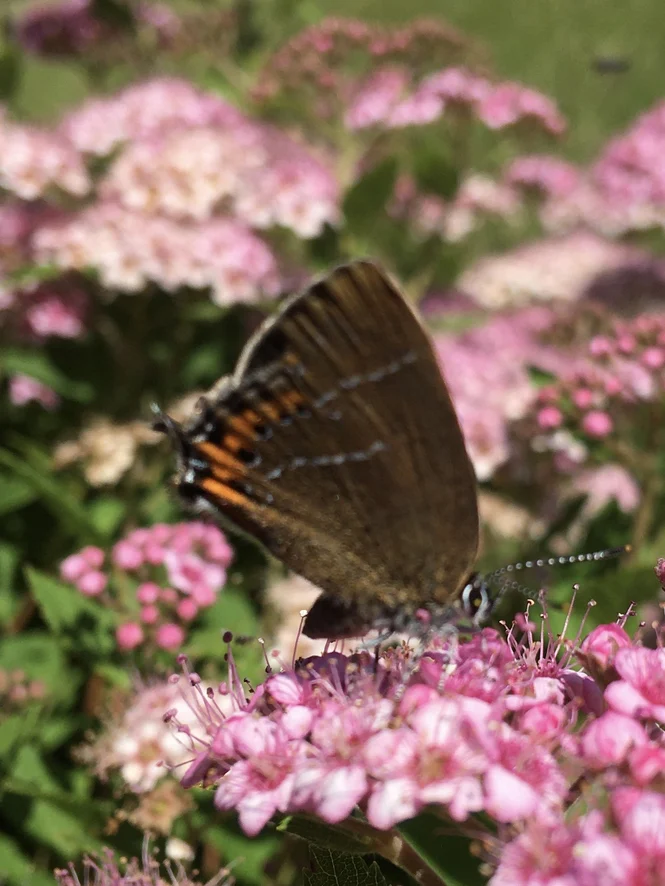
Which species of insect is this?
Satyrium pruni (also Fixsenia pruni)
